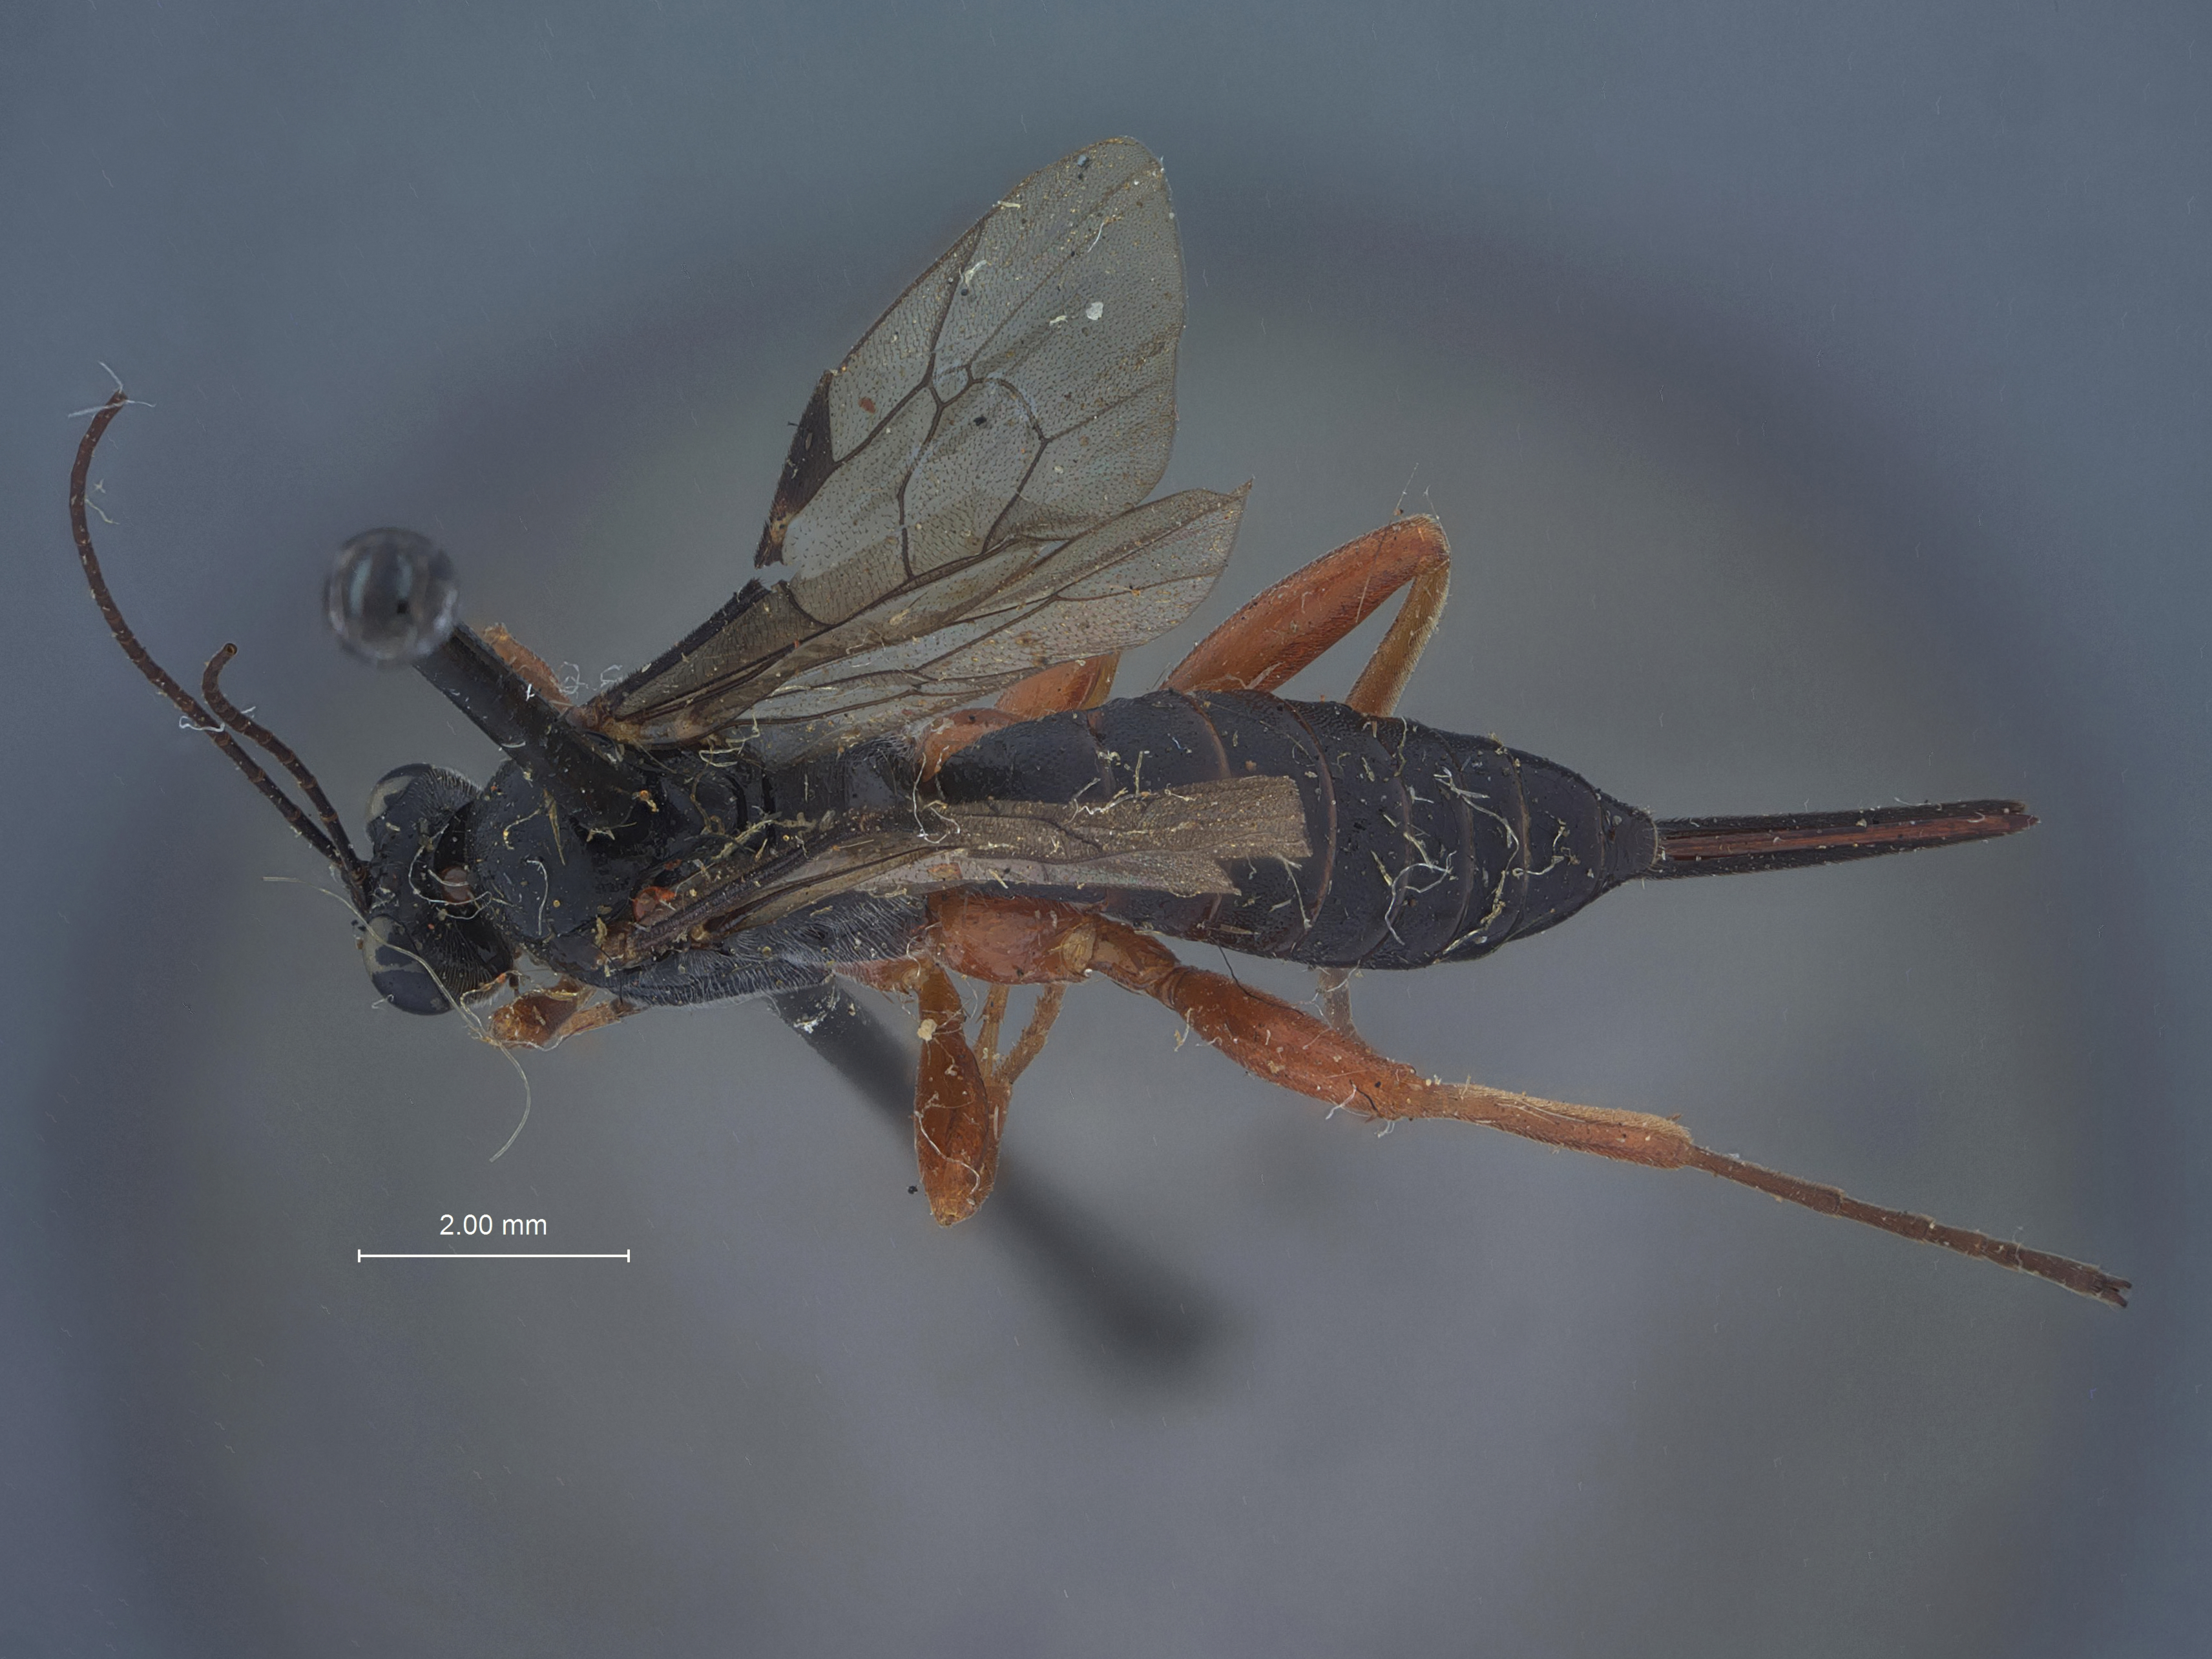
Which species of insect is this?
Pimpla erythropus
